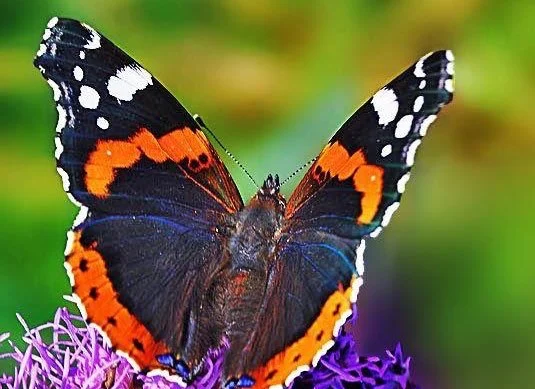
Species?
Vanessa atalanta
